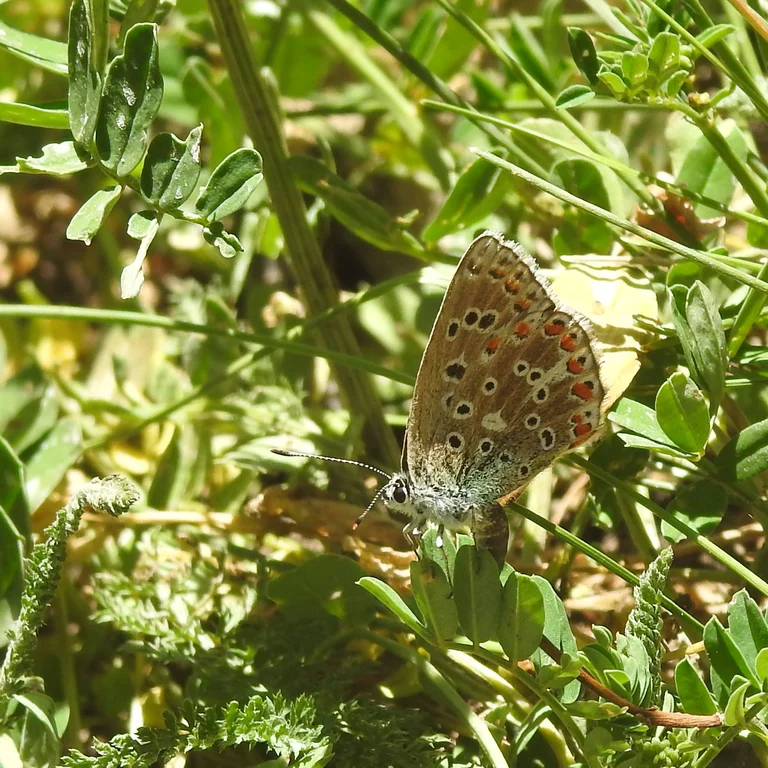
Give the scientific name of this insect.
Lysandra bellargus
